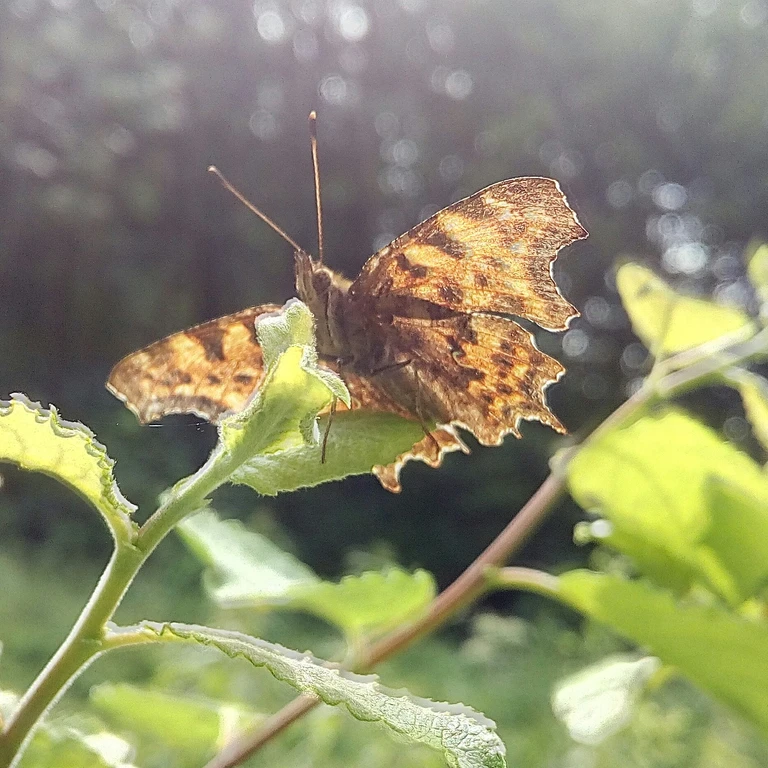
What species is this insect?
Polygonia c-album
